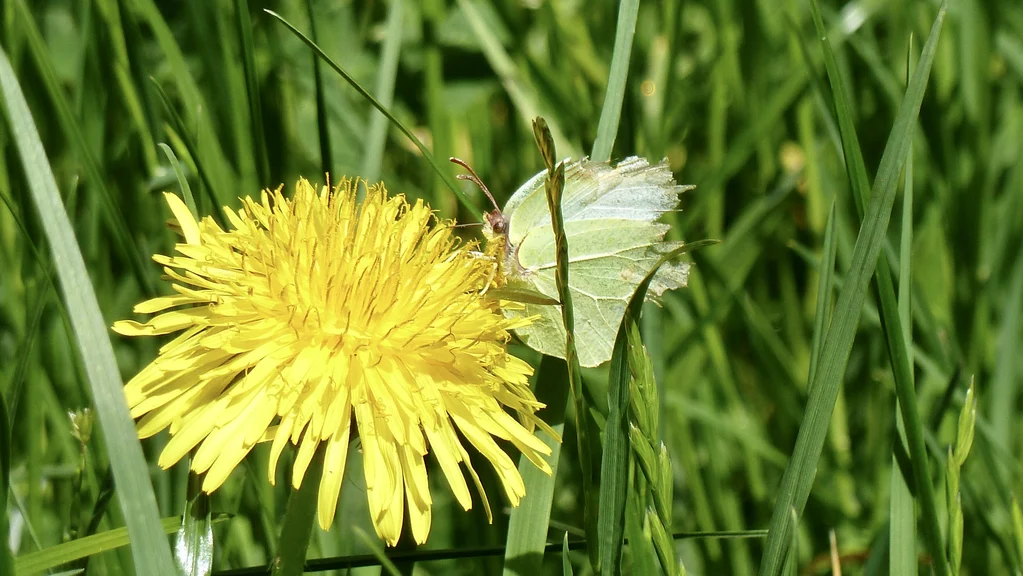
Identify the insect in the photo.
Gonepteryx rhamni
